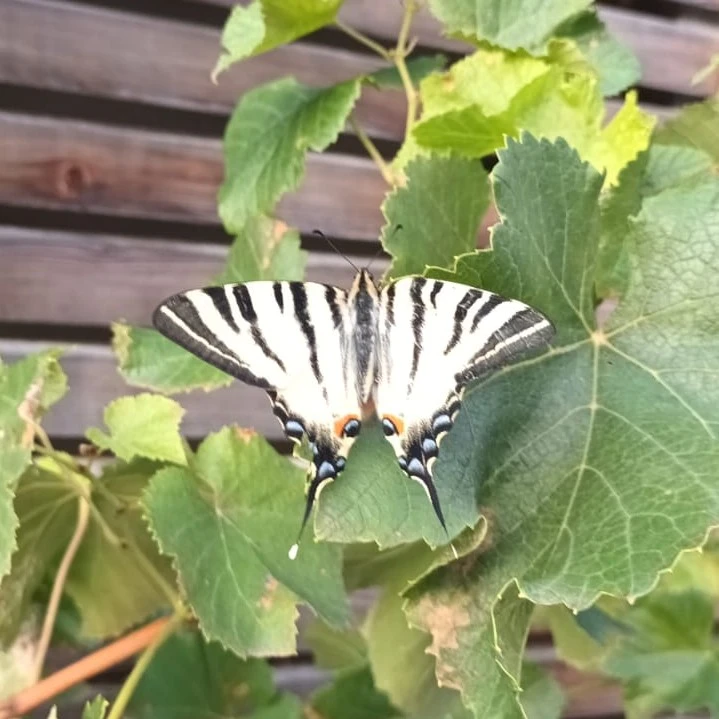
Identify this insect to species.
Iphiclides podalirius
